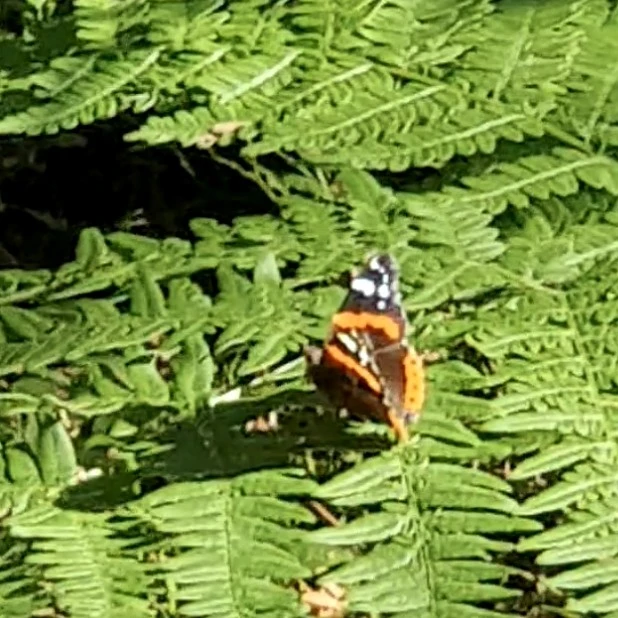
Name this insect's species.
Vanessa atalanta
